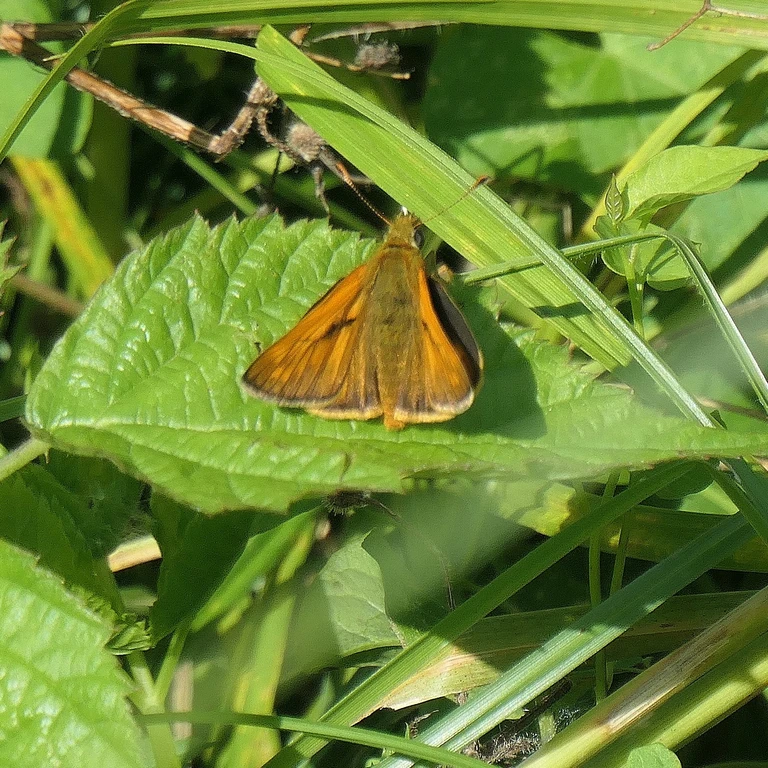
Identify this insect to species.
Ochlodes sylvanus (also Ochlodes venata)
